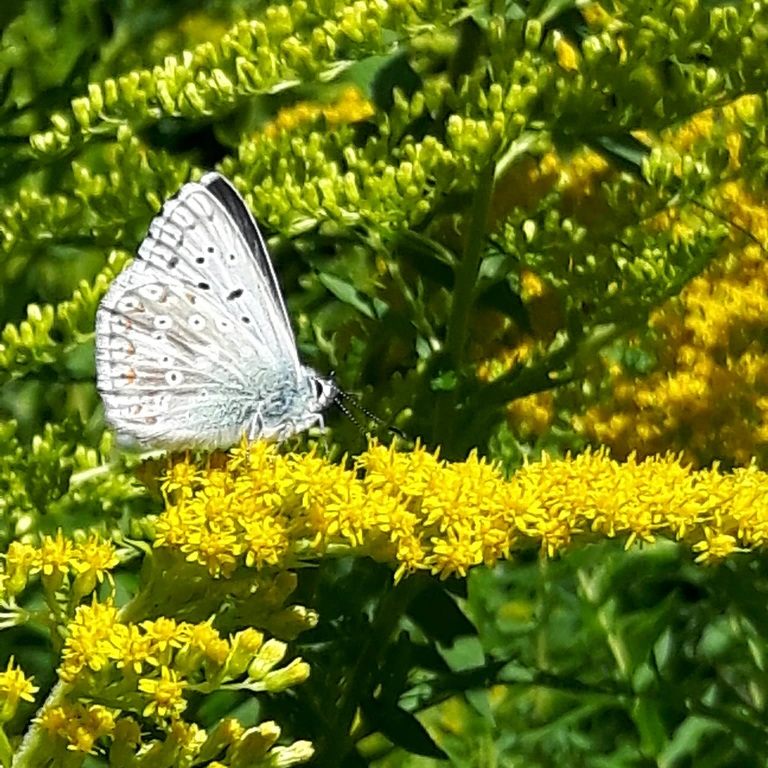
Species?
Lysandra coridon
